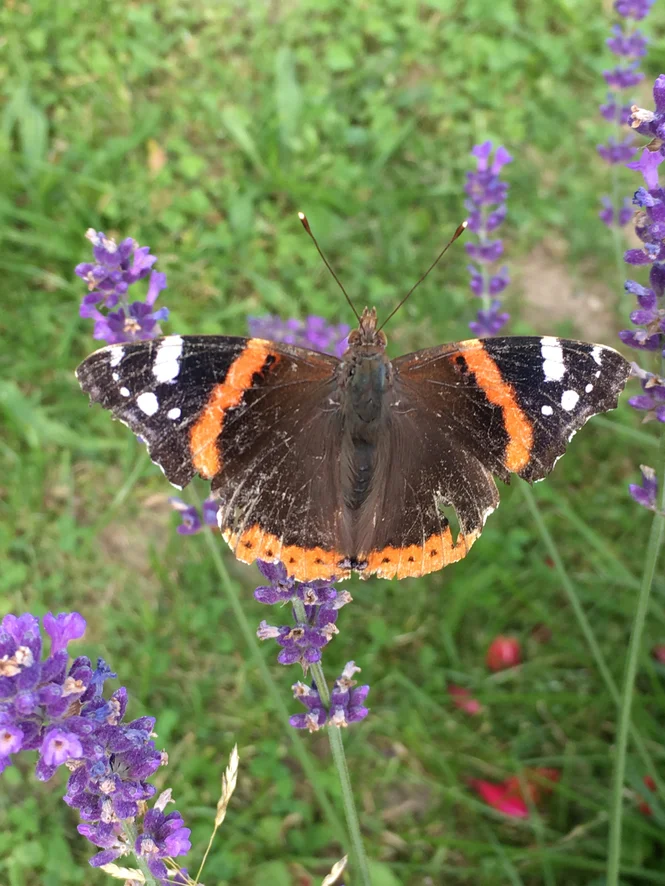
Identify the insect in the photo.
Vanessa atalanta
